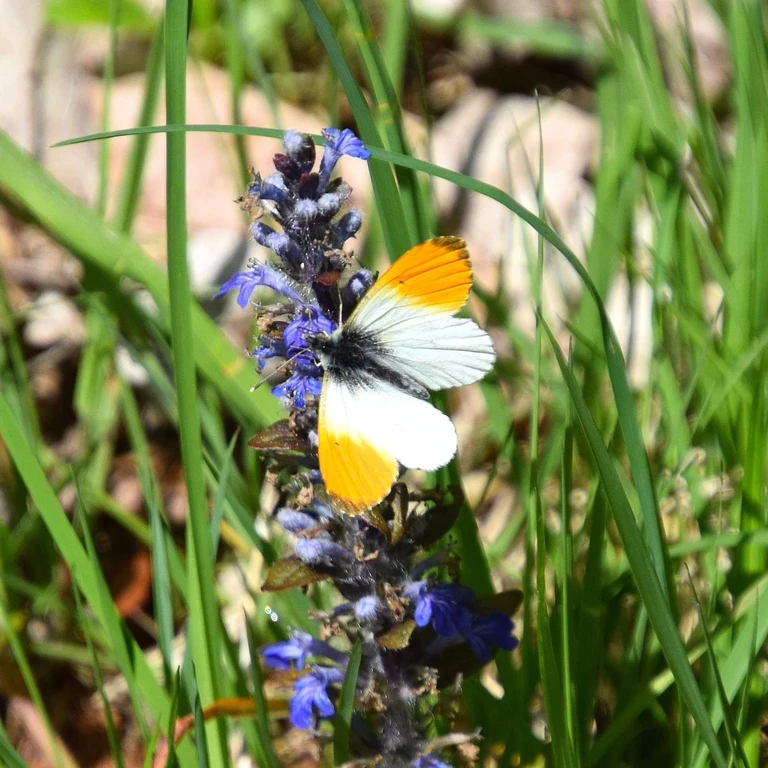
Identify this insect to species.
Anthocharis cardamines
